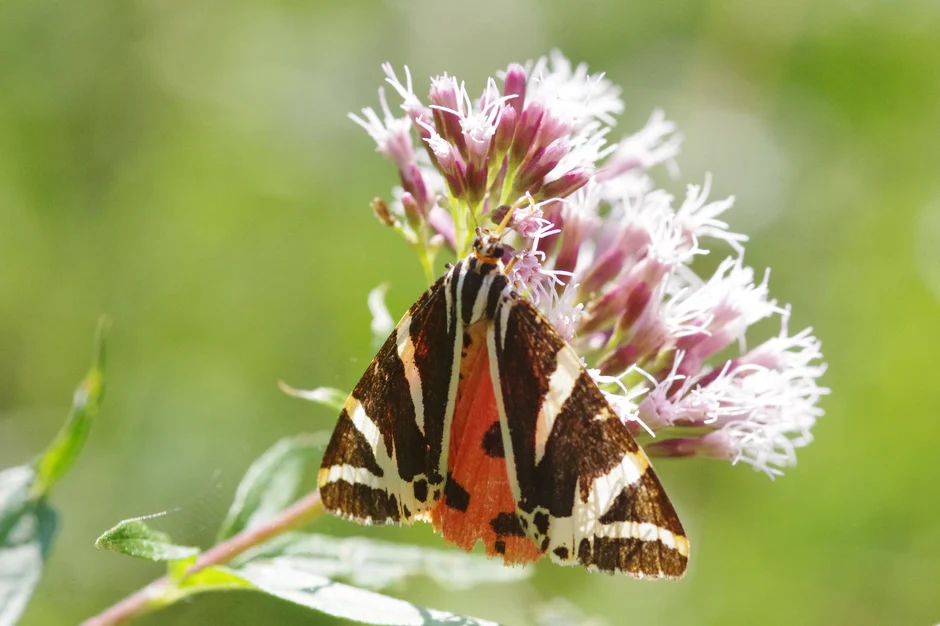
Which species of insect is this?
Euplagia quadripunctaria
